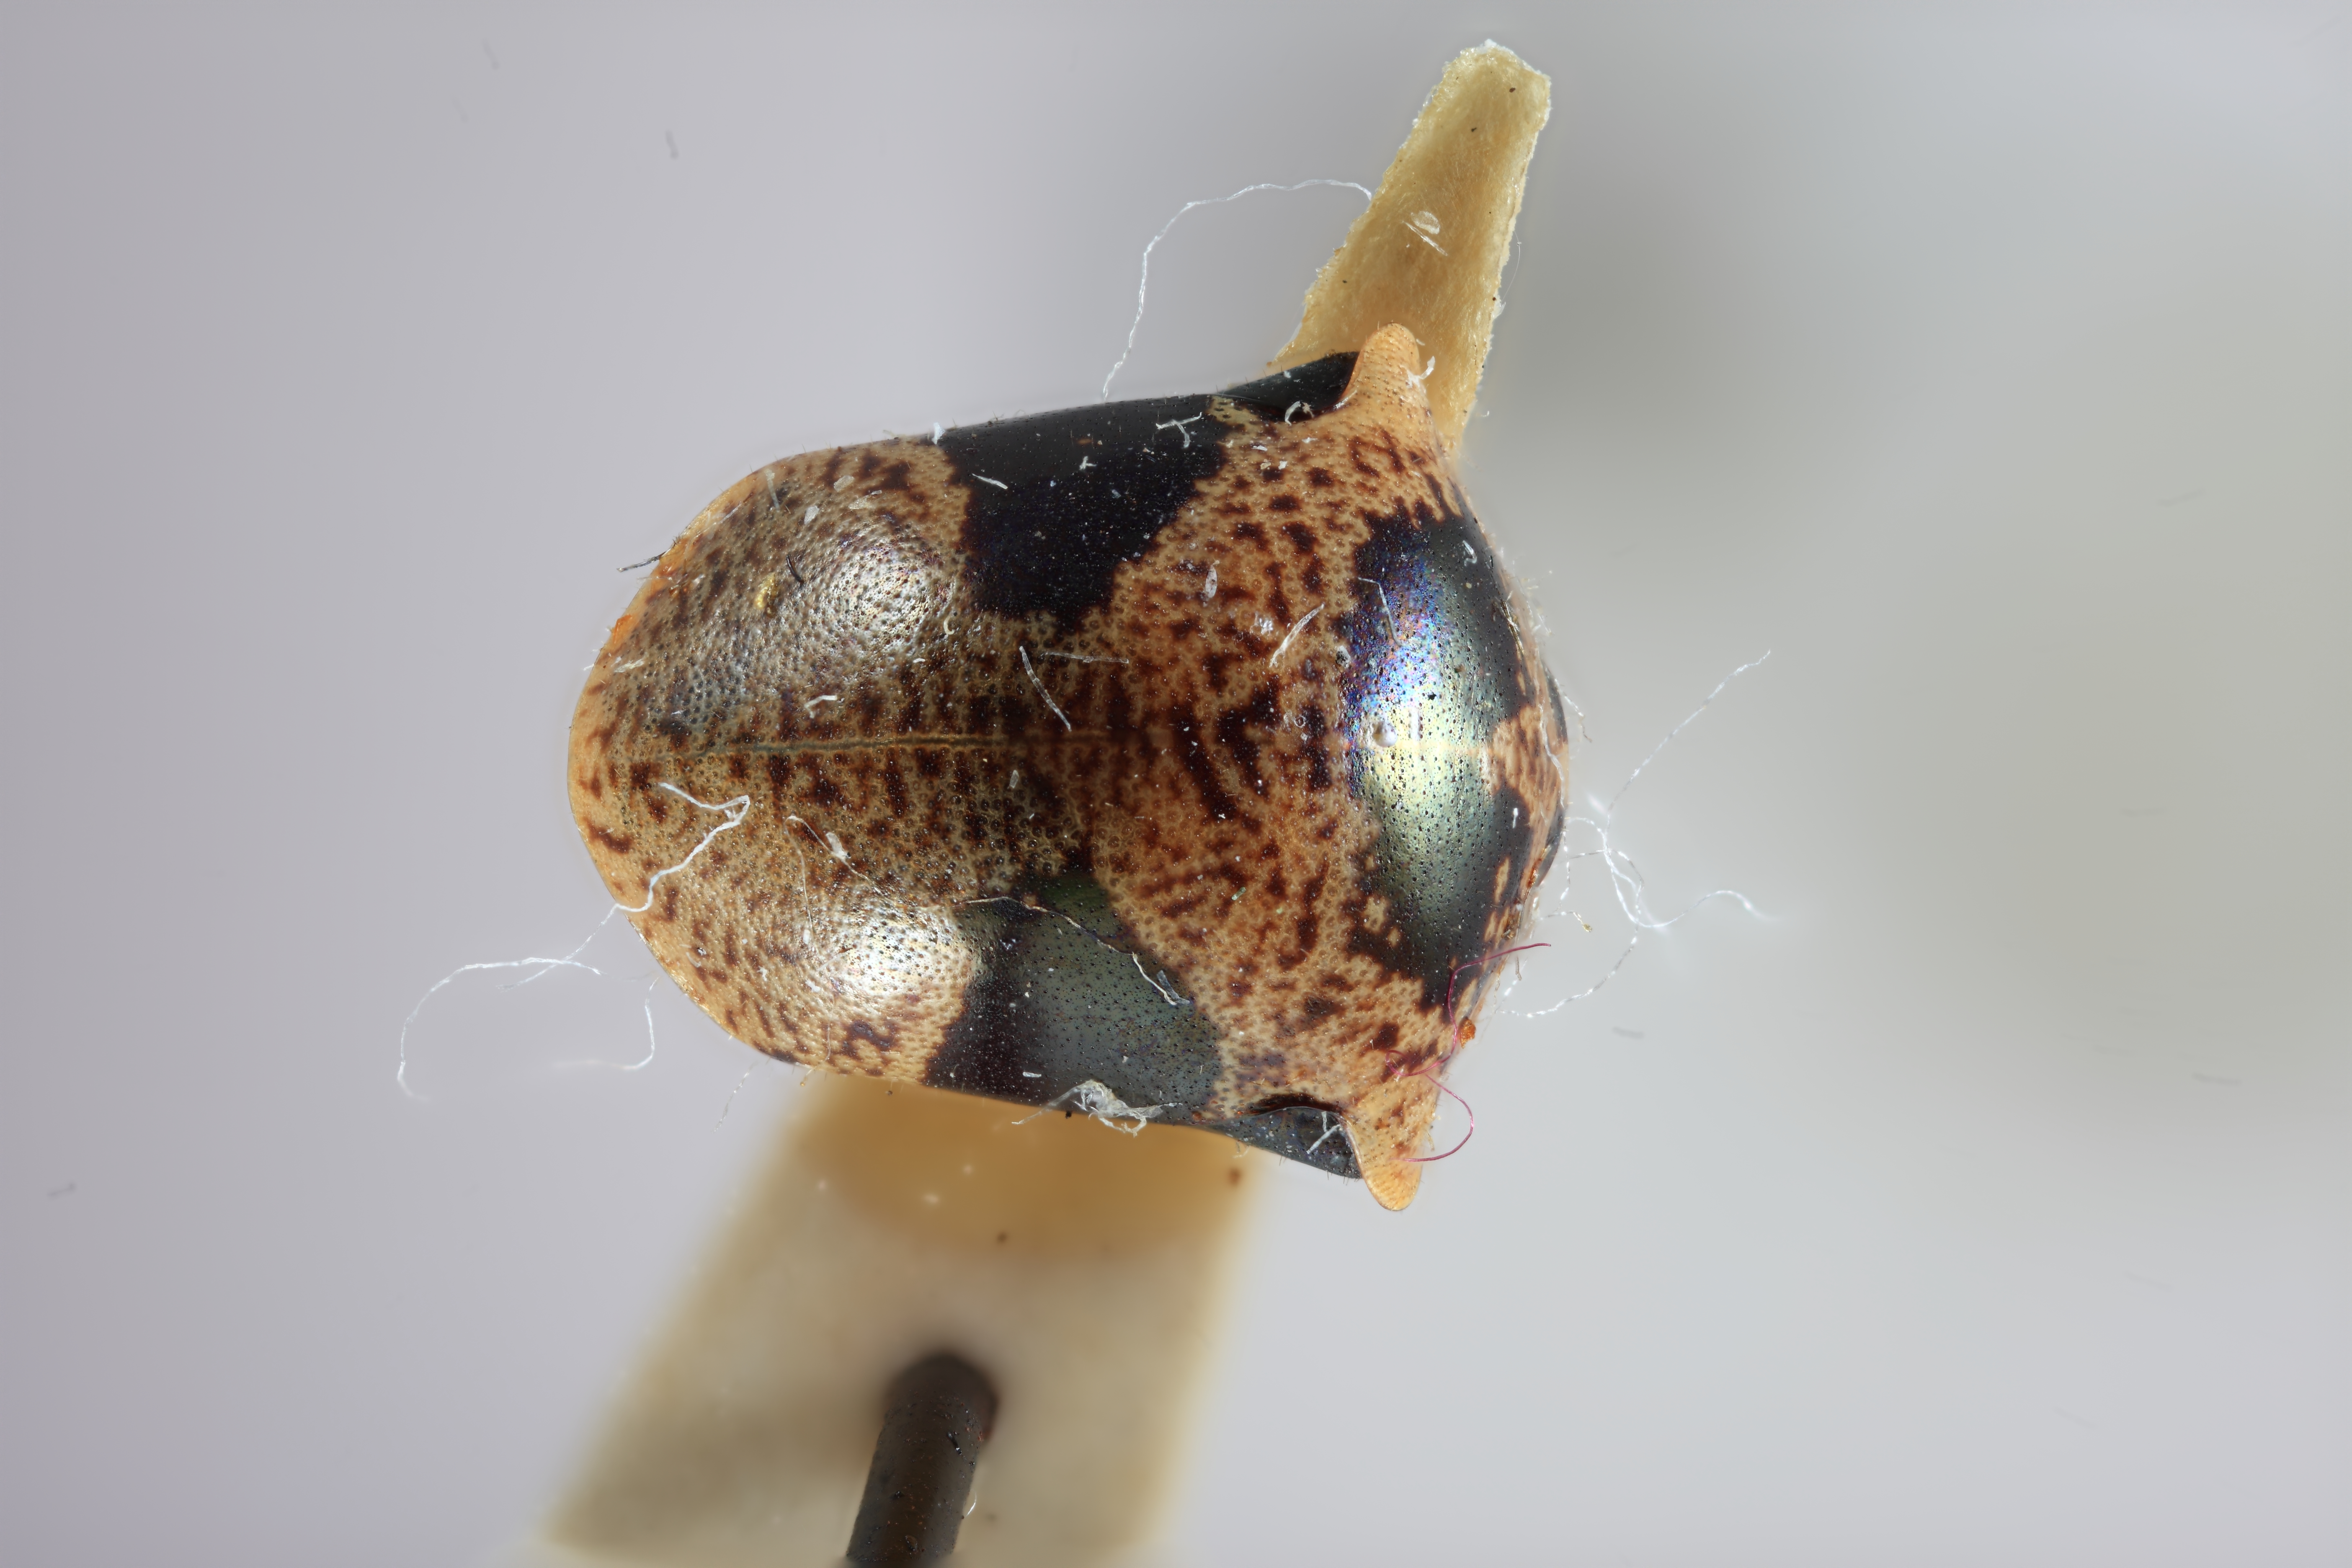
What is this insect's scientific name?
Tragopa testudina
